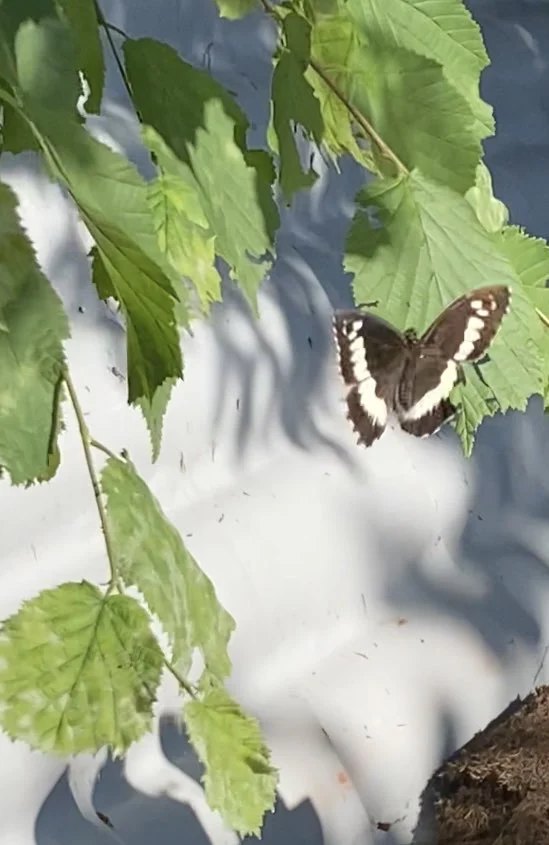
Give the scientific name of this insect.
Brintesia circe
